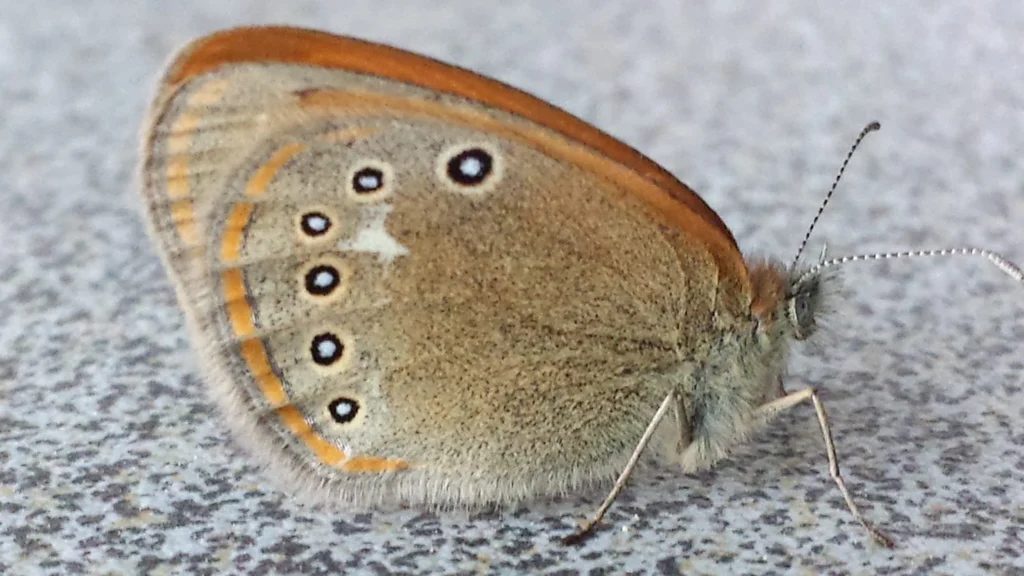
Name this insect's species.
Coenonympha glycerion (also Coenonympha iphis)
